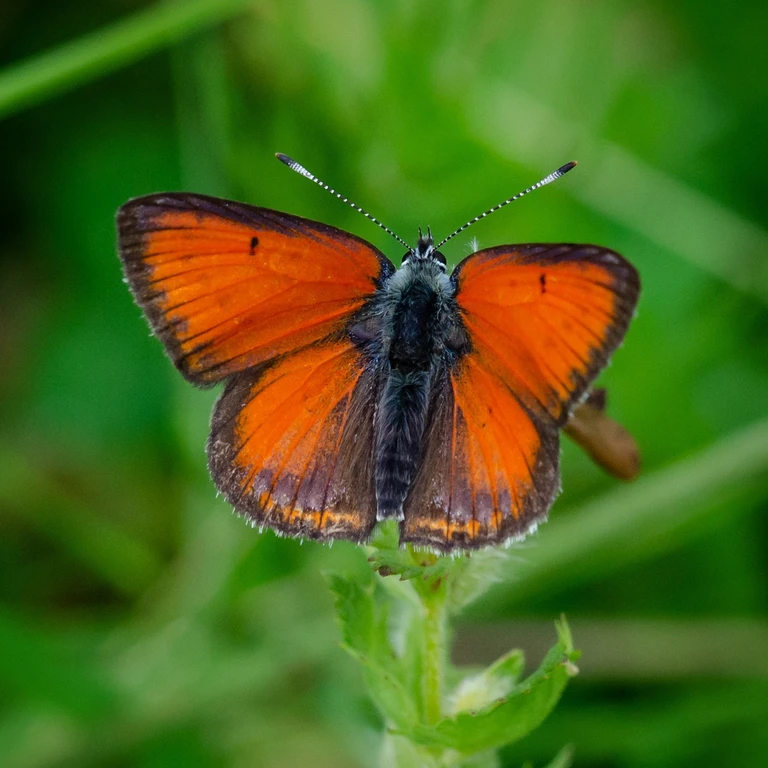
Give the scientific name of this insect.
Lycaena hippothoe (also Palaeochrysophanus hippothoe)
